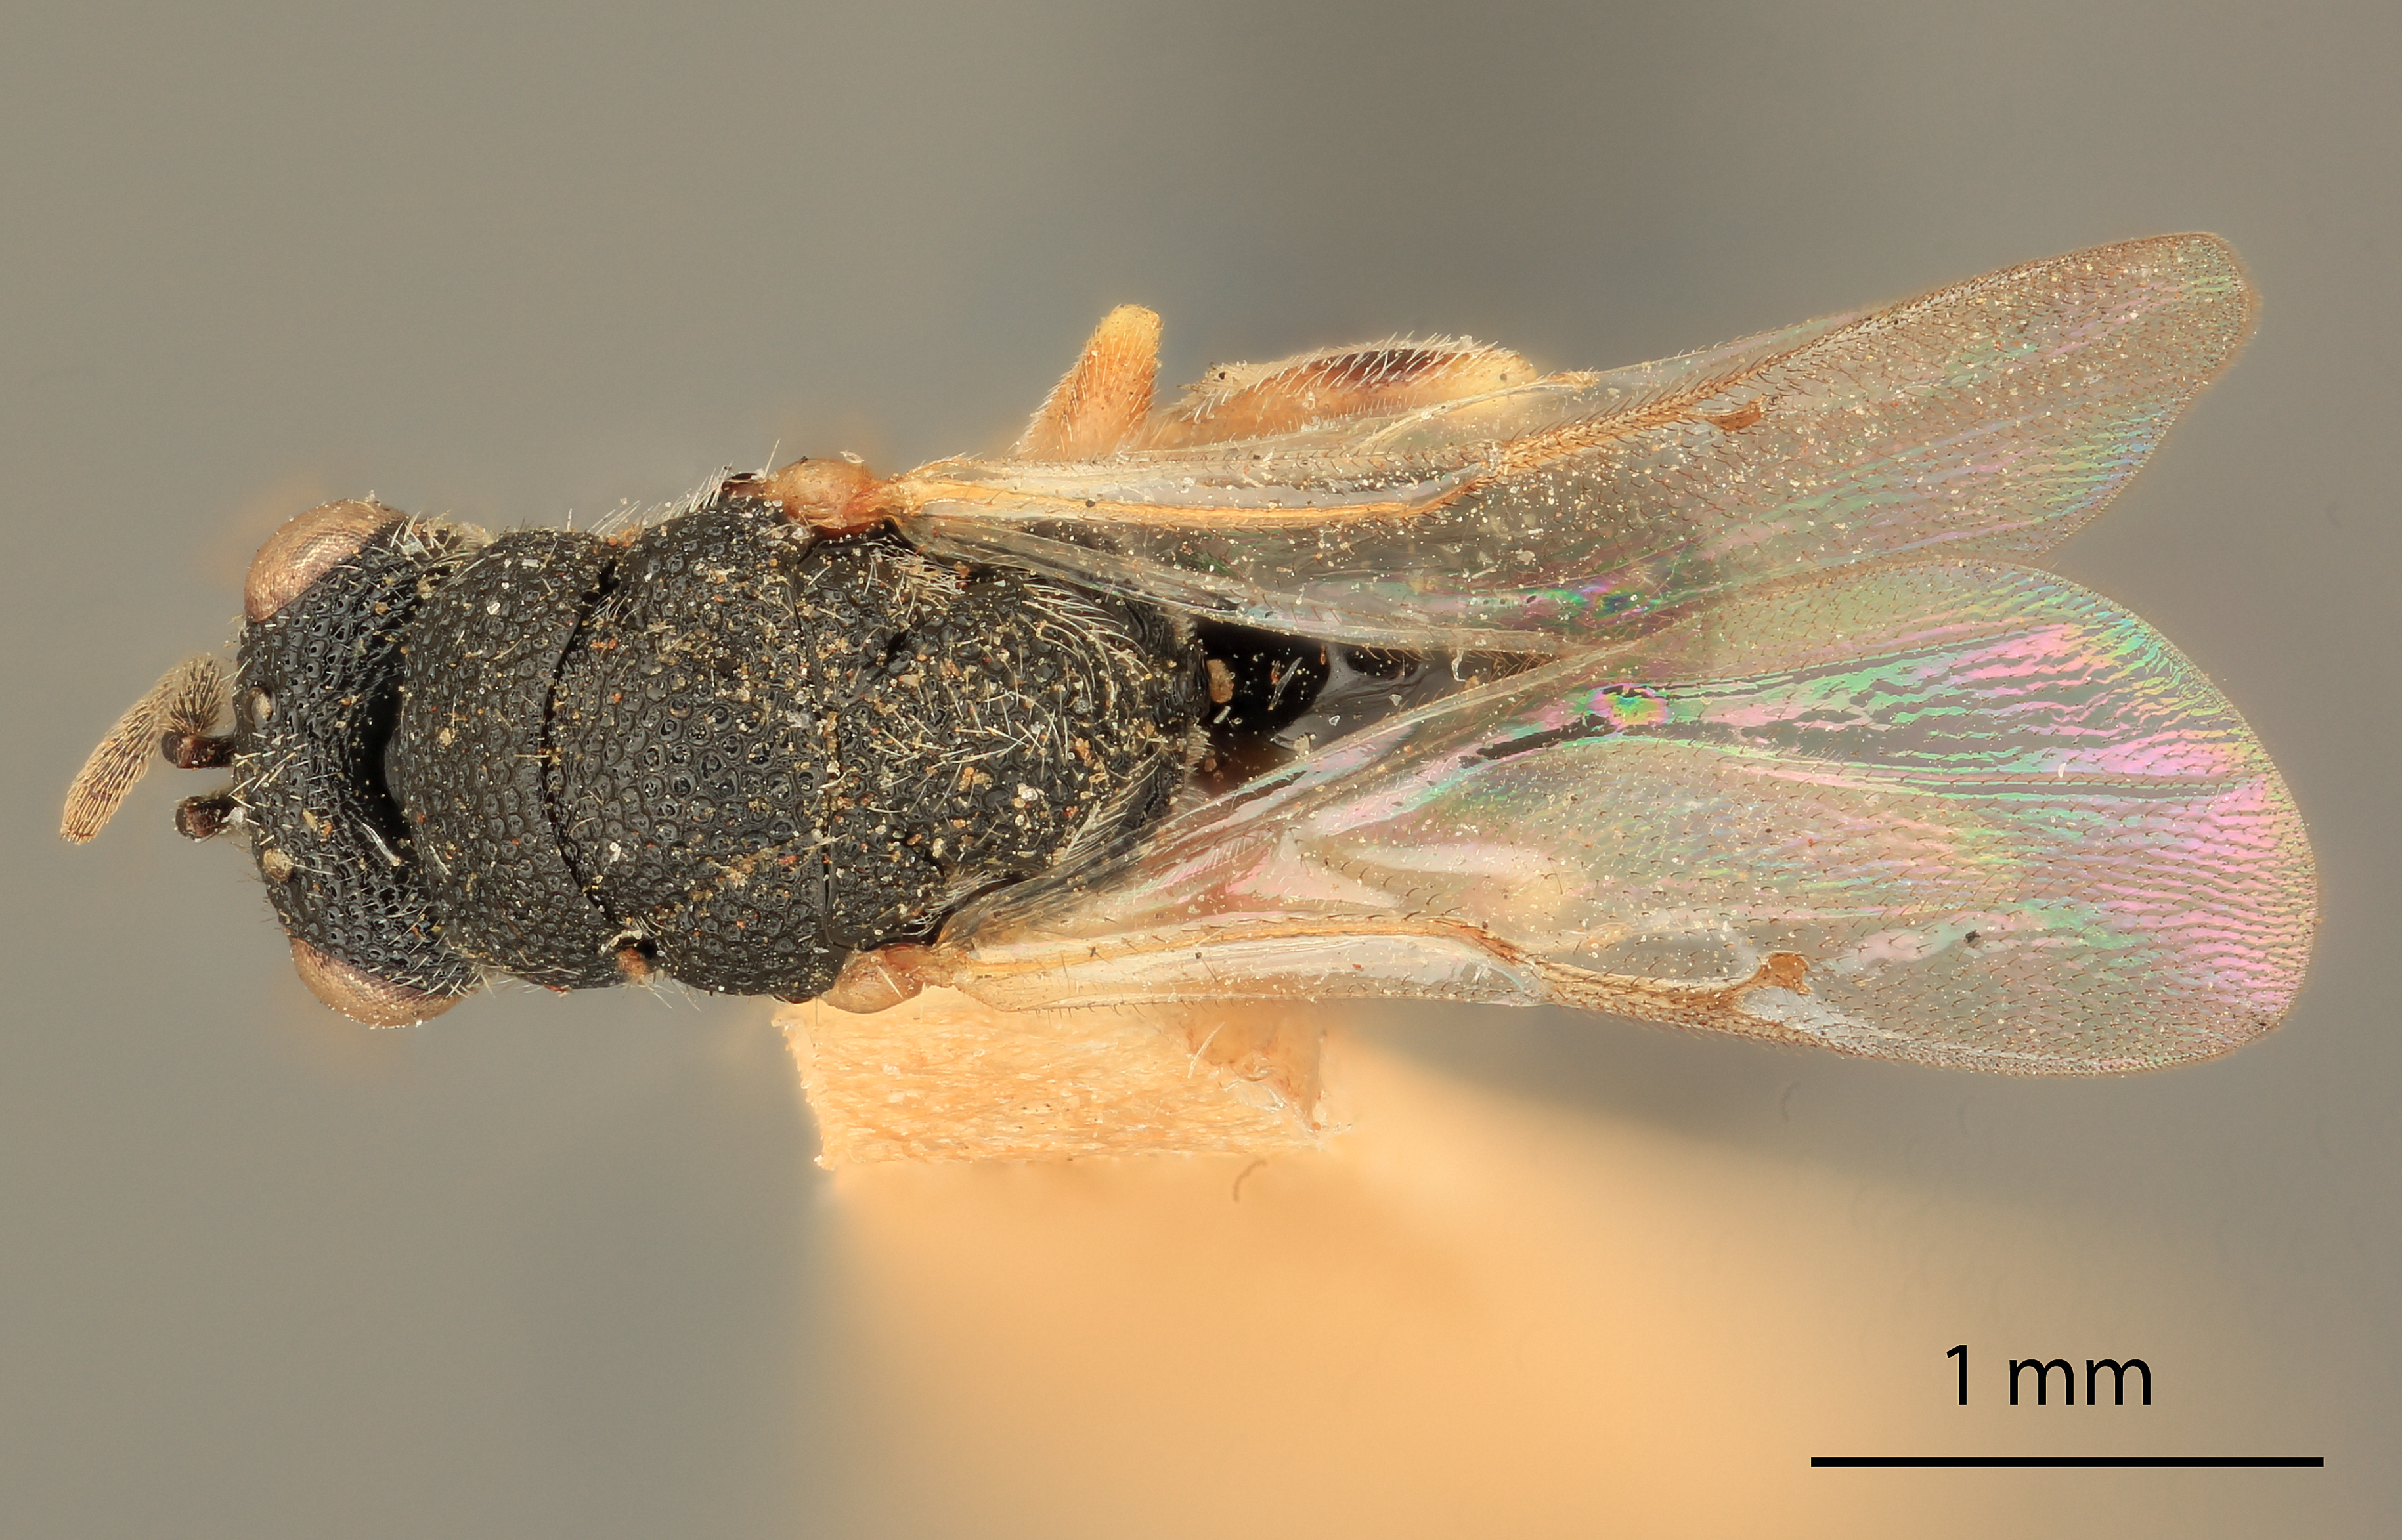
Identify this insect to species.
Eurytoma lata
